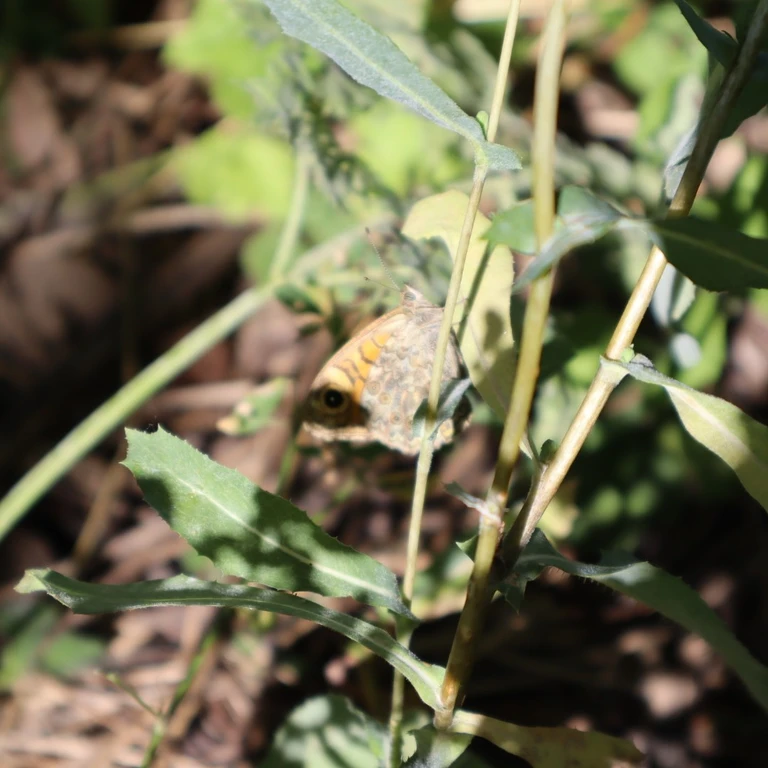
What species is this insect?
Lasiommata megera (also Pararge megera)
